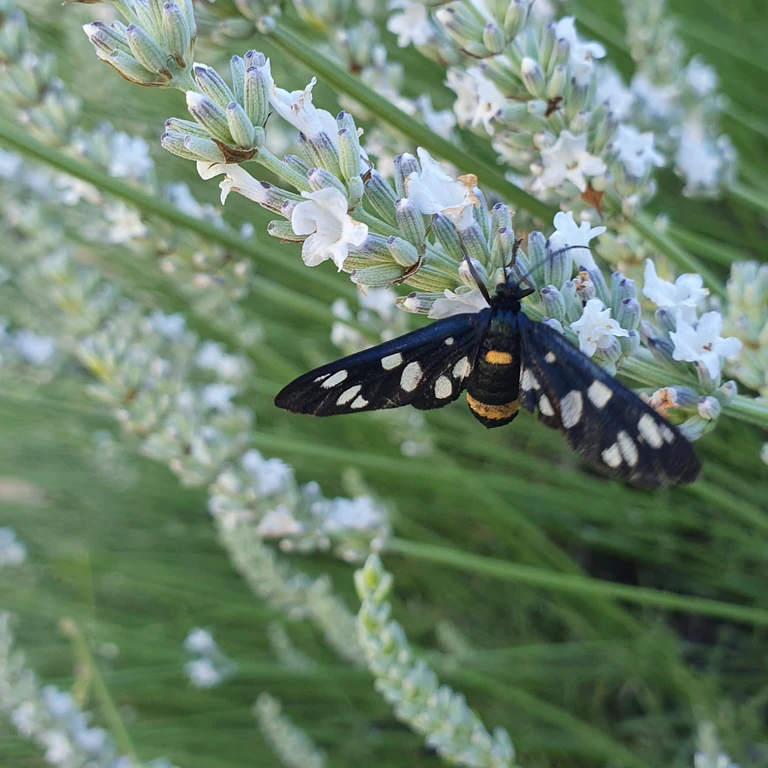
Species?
Amata phegea
